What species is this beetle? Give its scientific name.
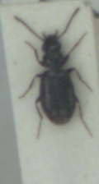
Syntomus truncatellus
